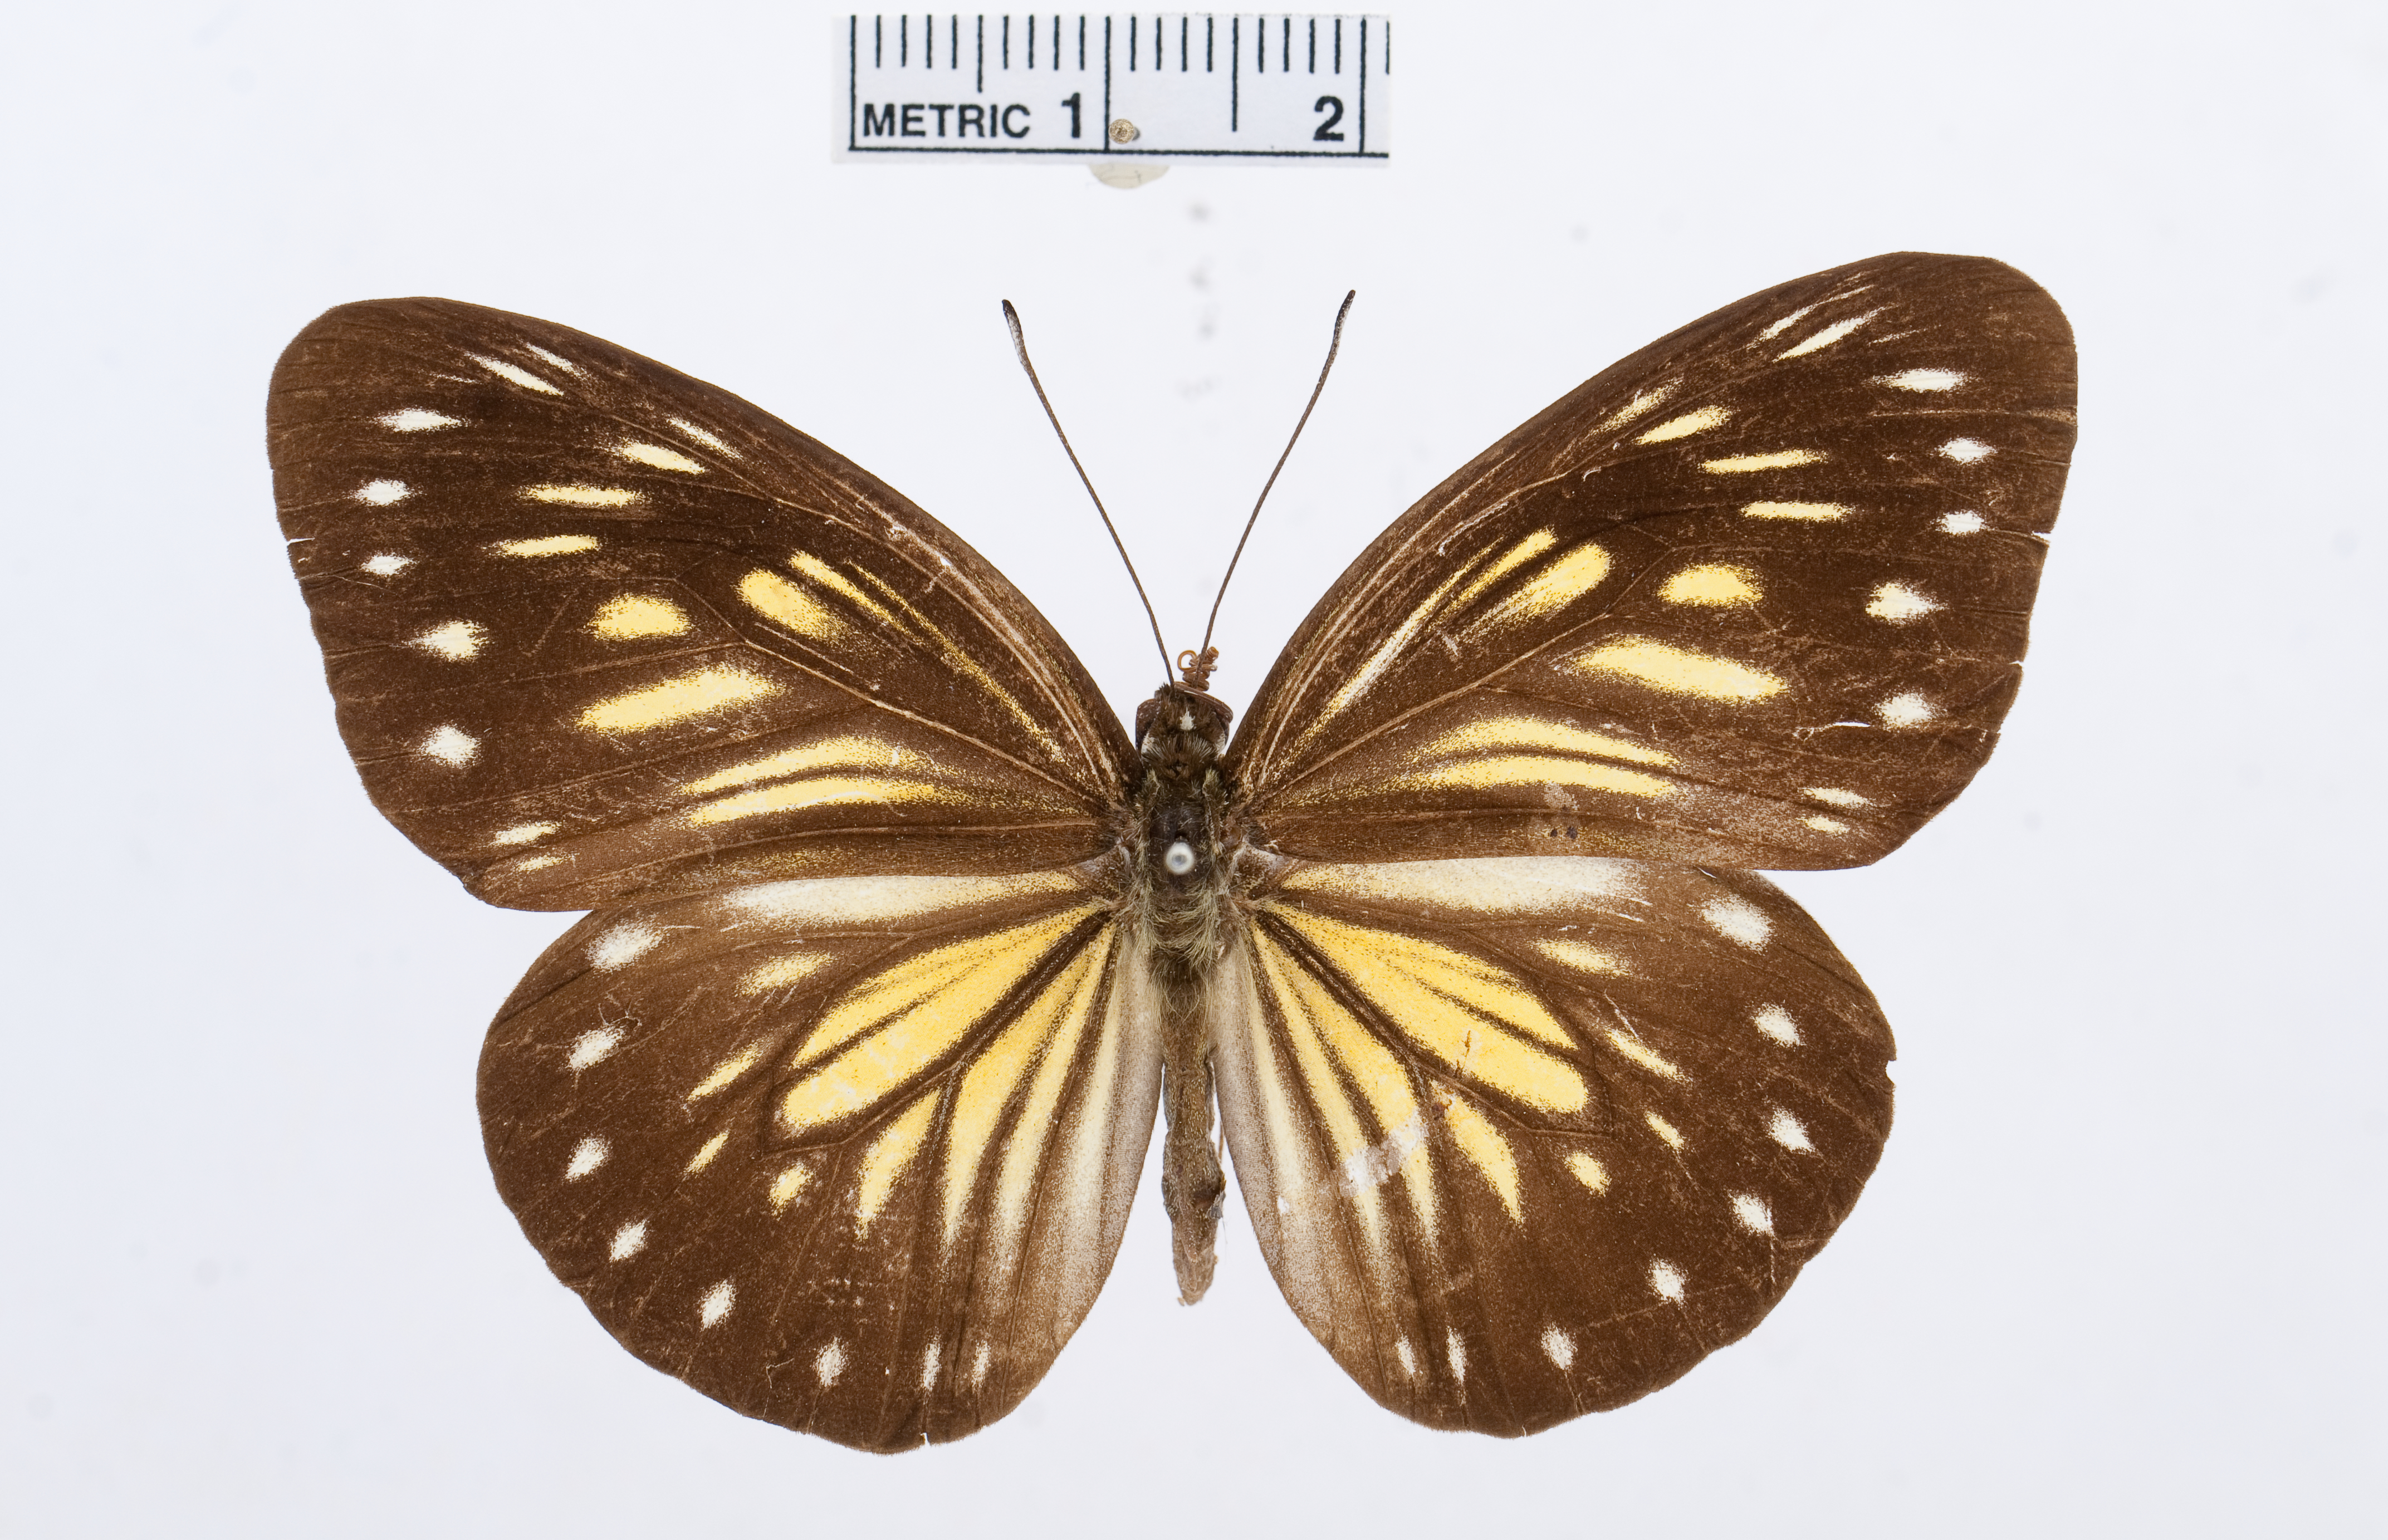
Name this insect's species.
Pareronia argolis
